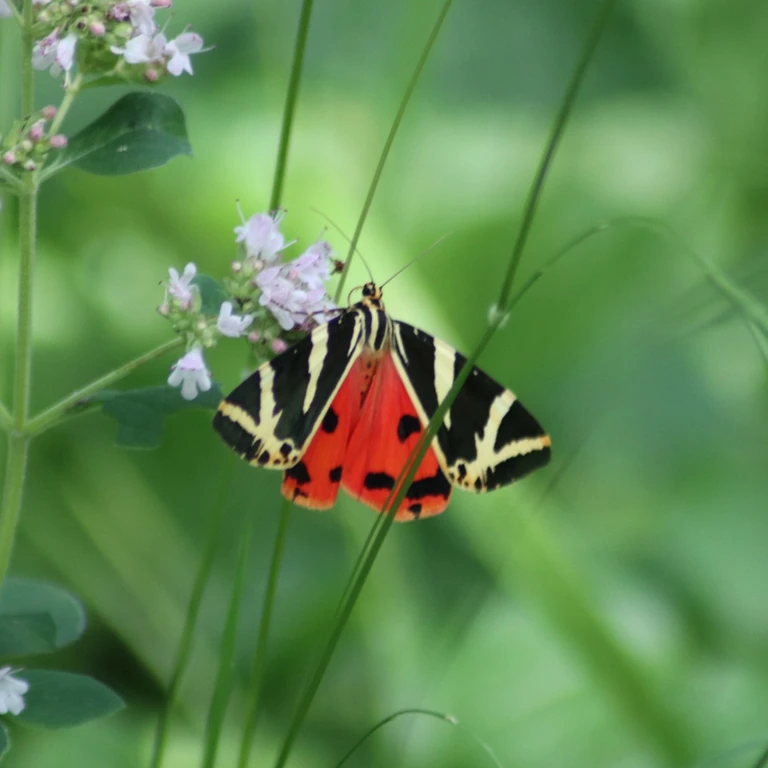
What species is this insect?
Euplagia quadripunctaria
